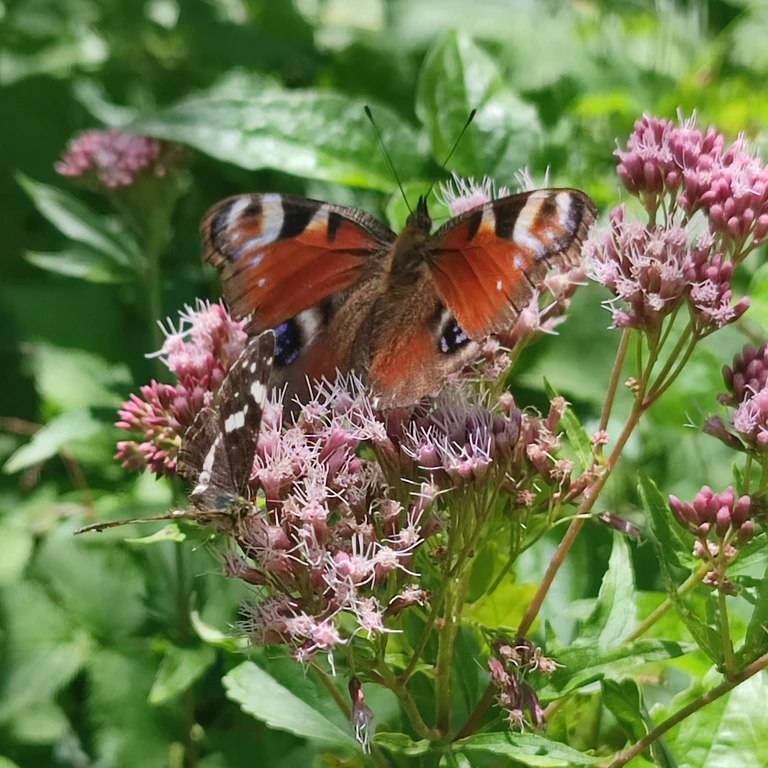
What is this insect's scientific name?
Aglais io
